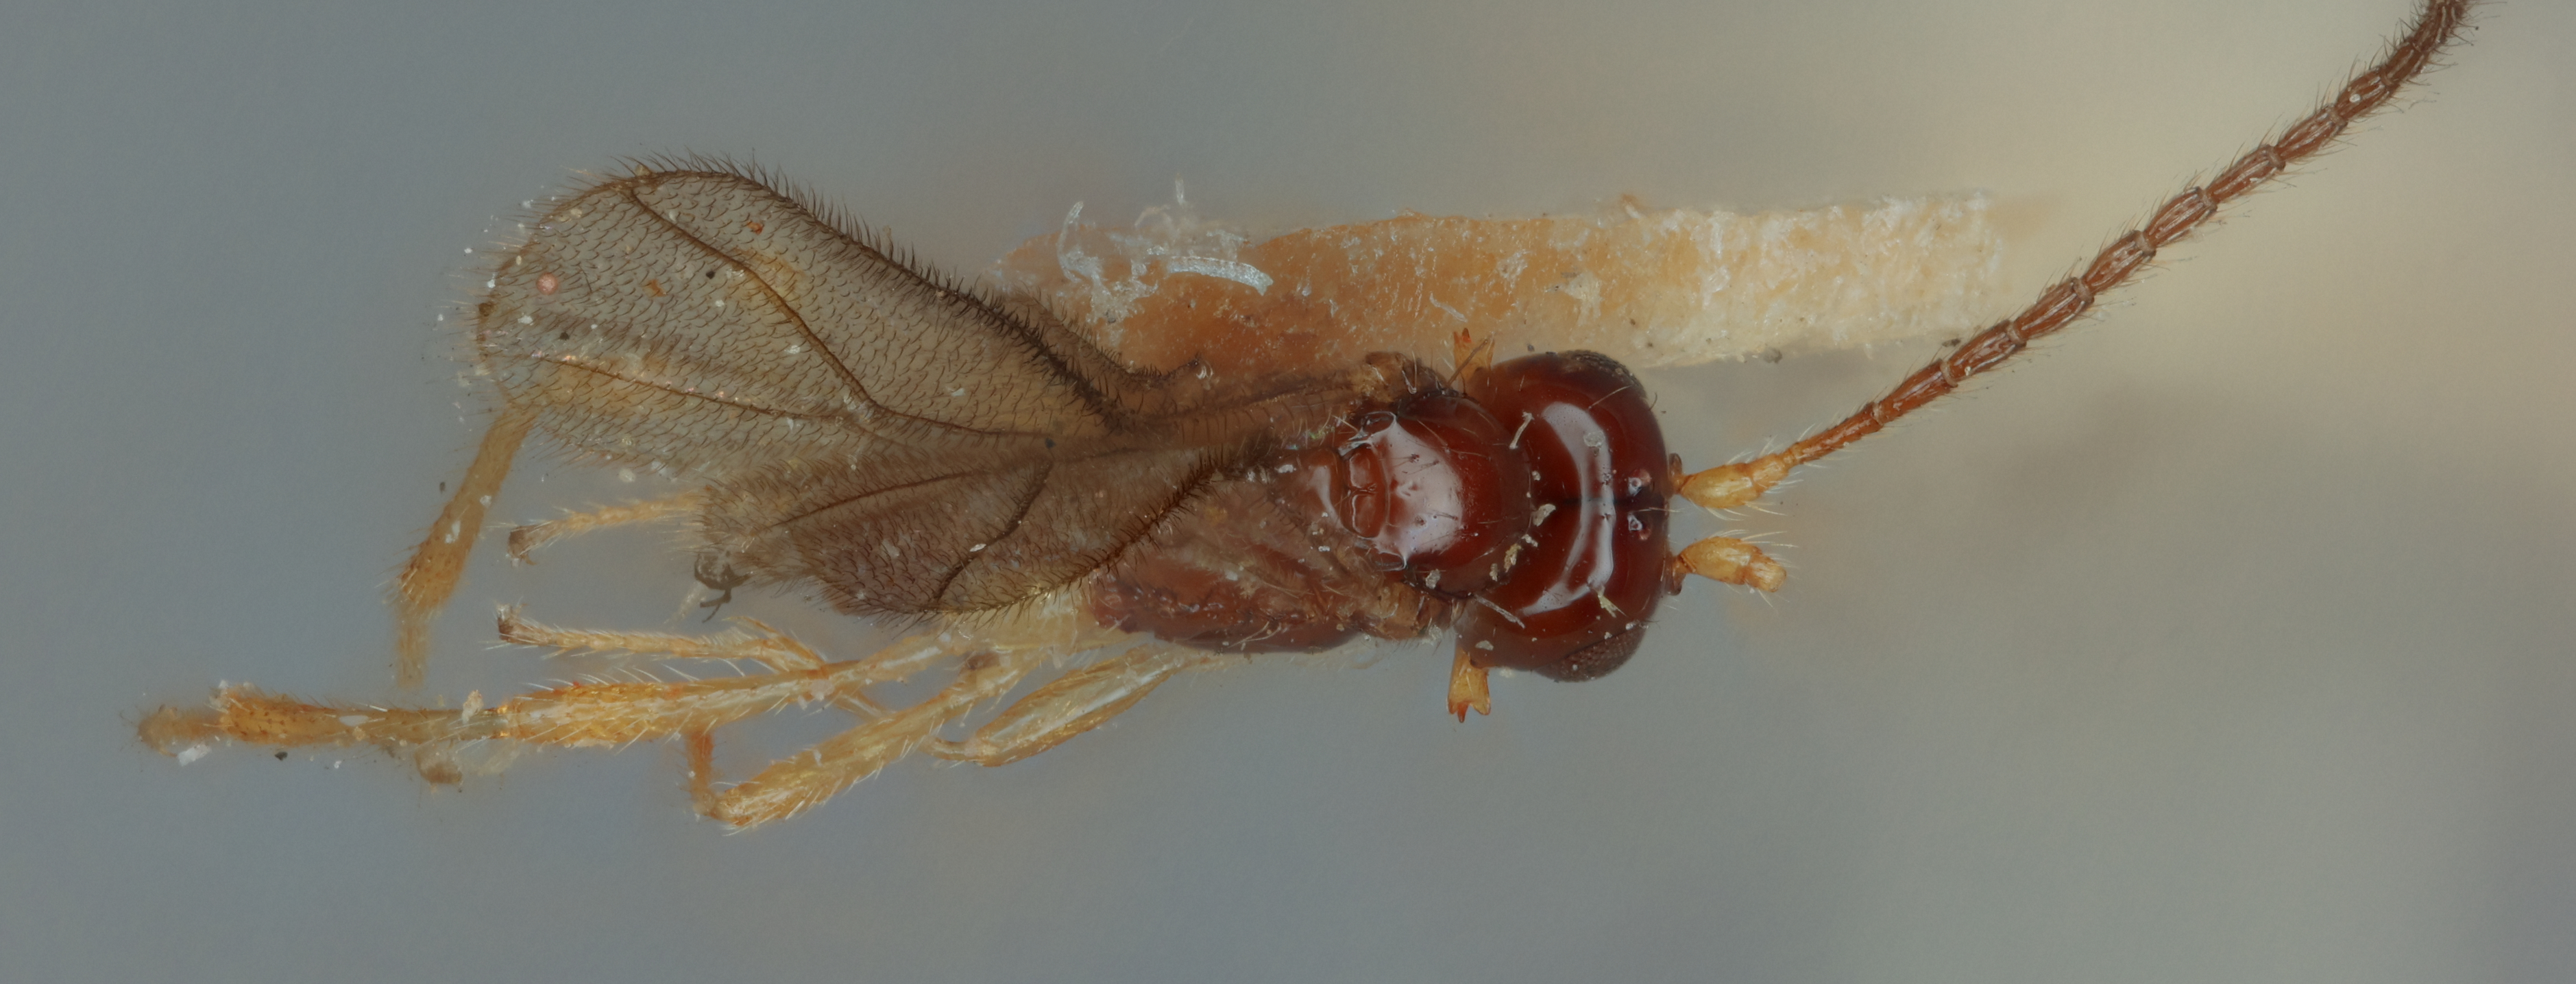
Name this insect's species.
Aspilota angusticornis
